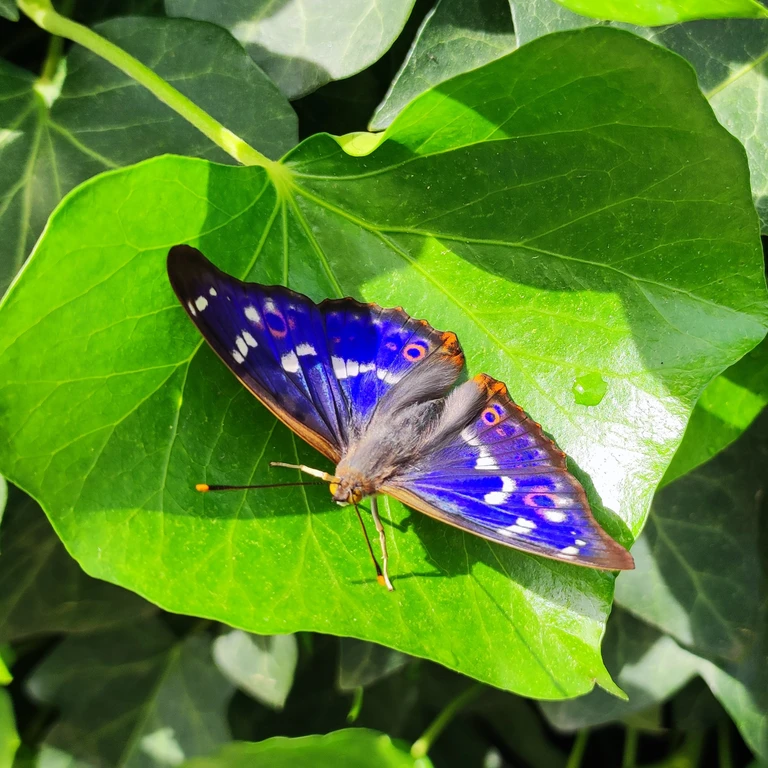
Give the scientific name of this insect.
Apatura ilia
